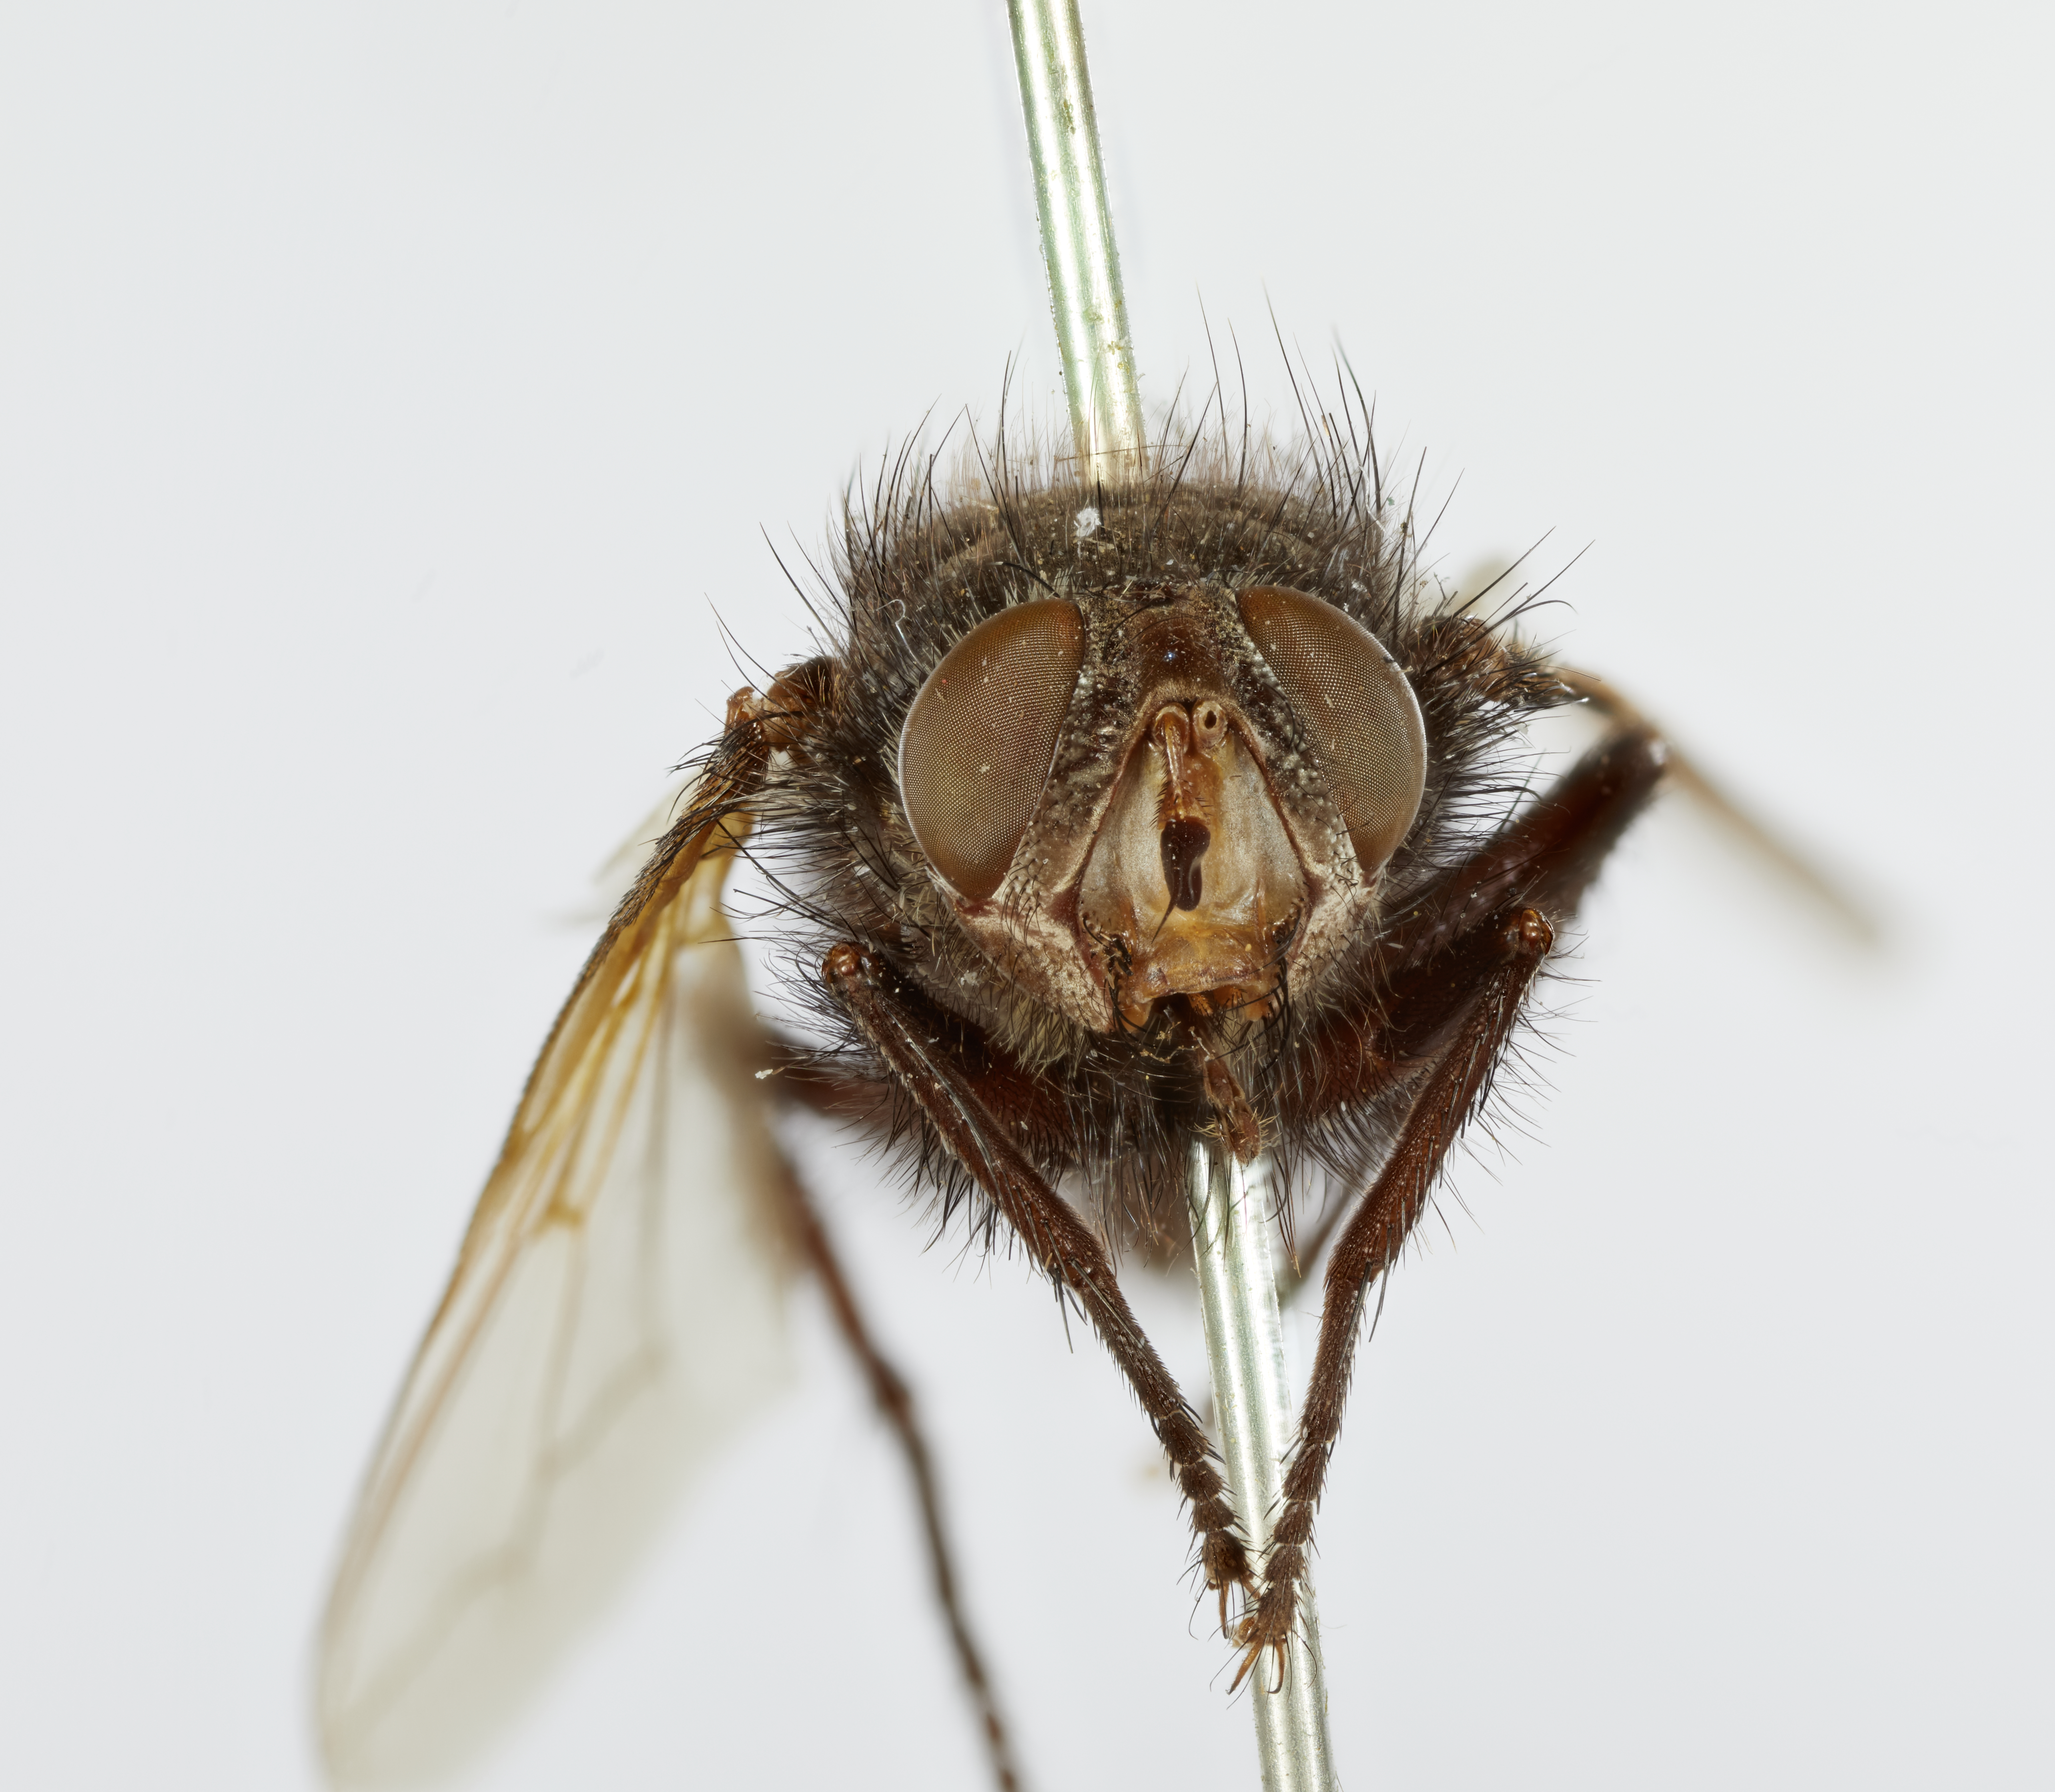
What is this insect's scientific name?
Fabriciodes montana
